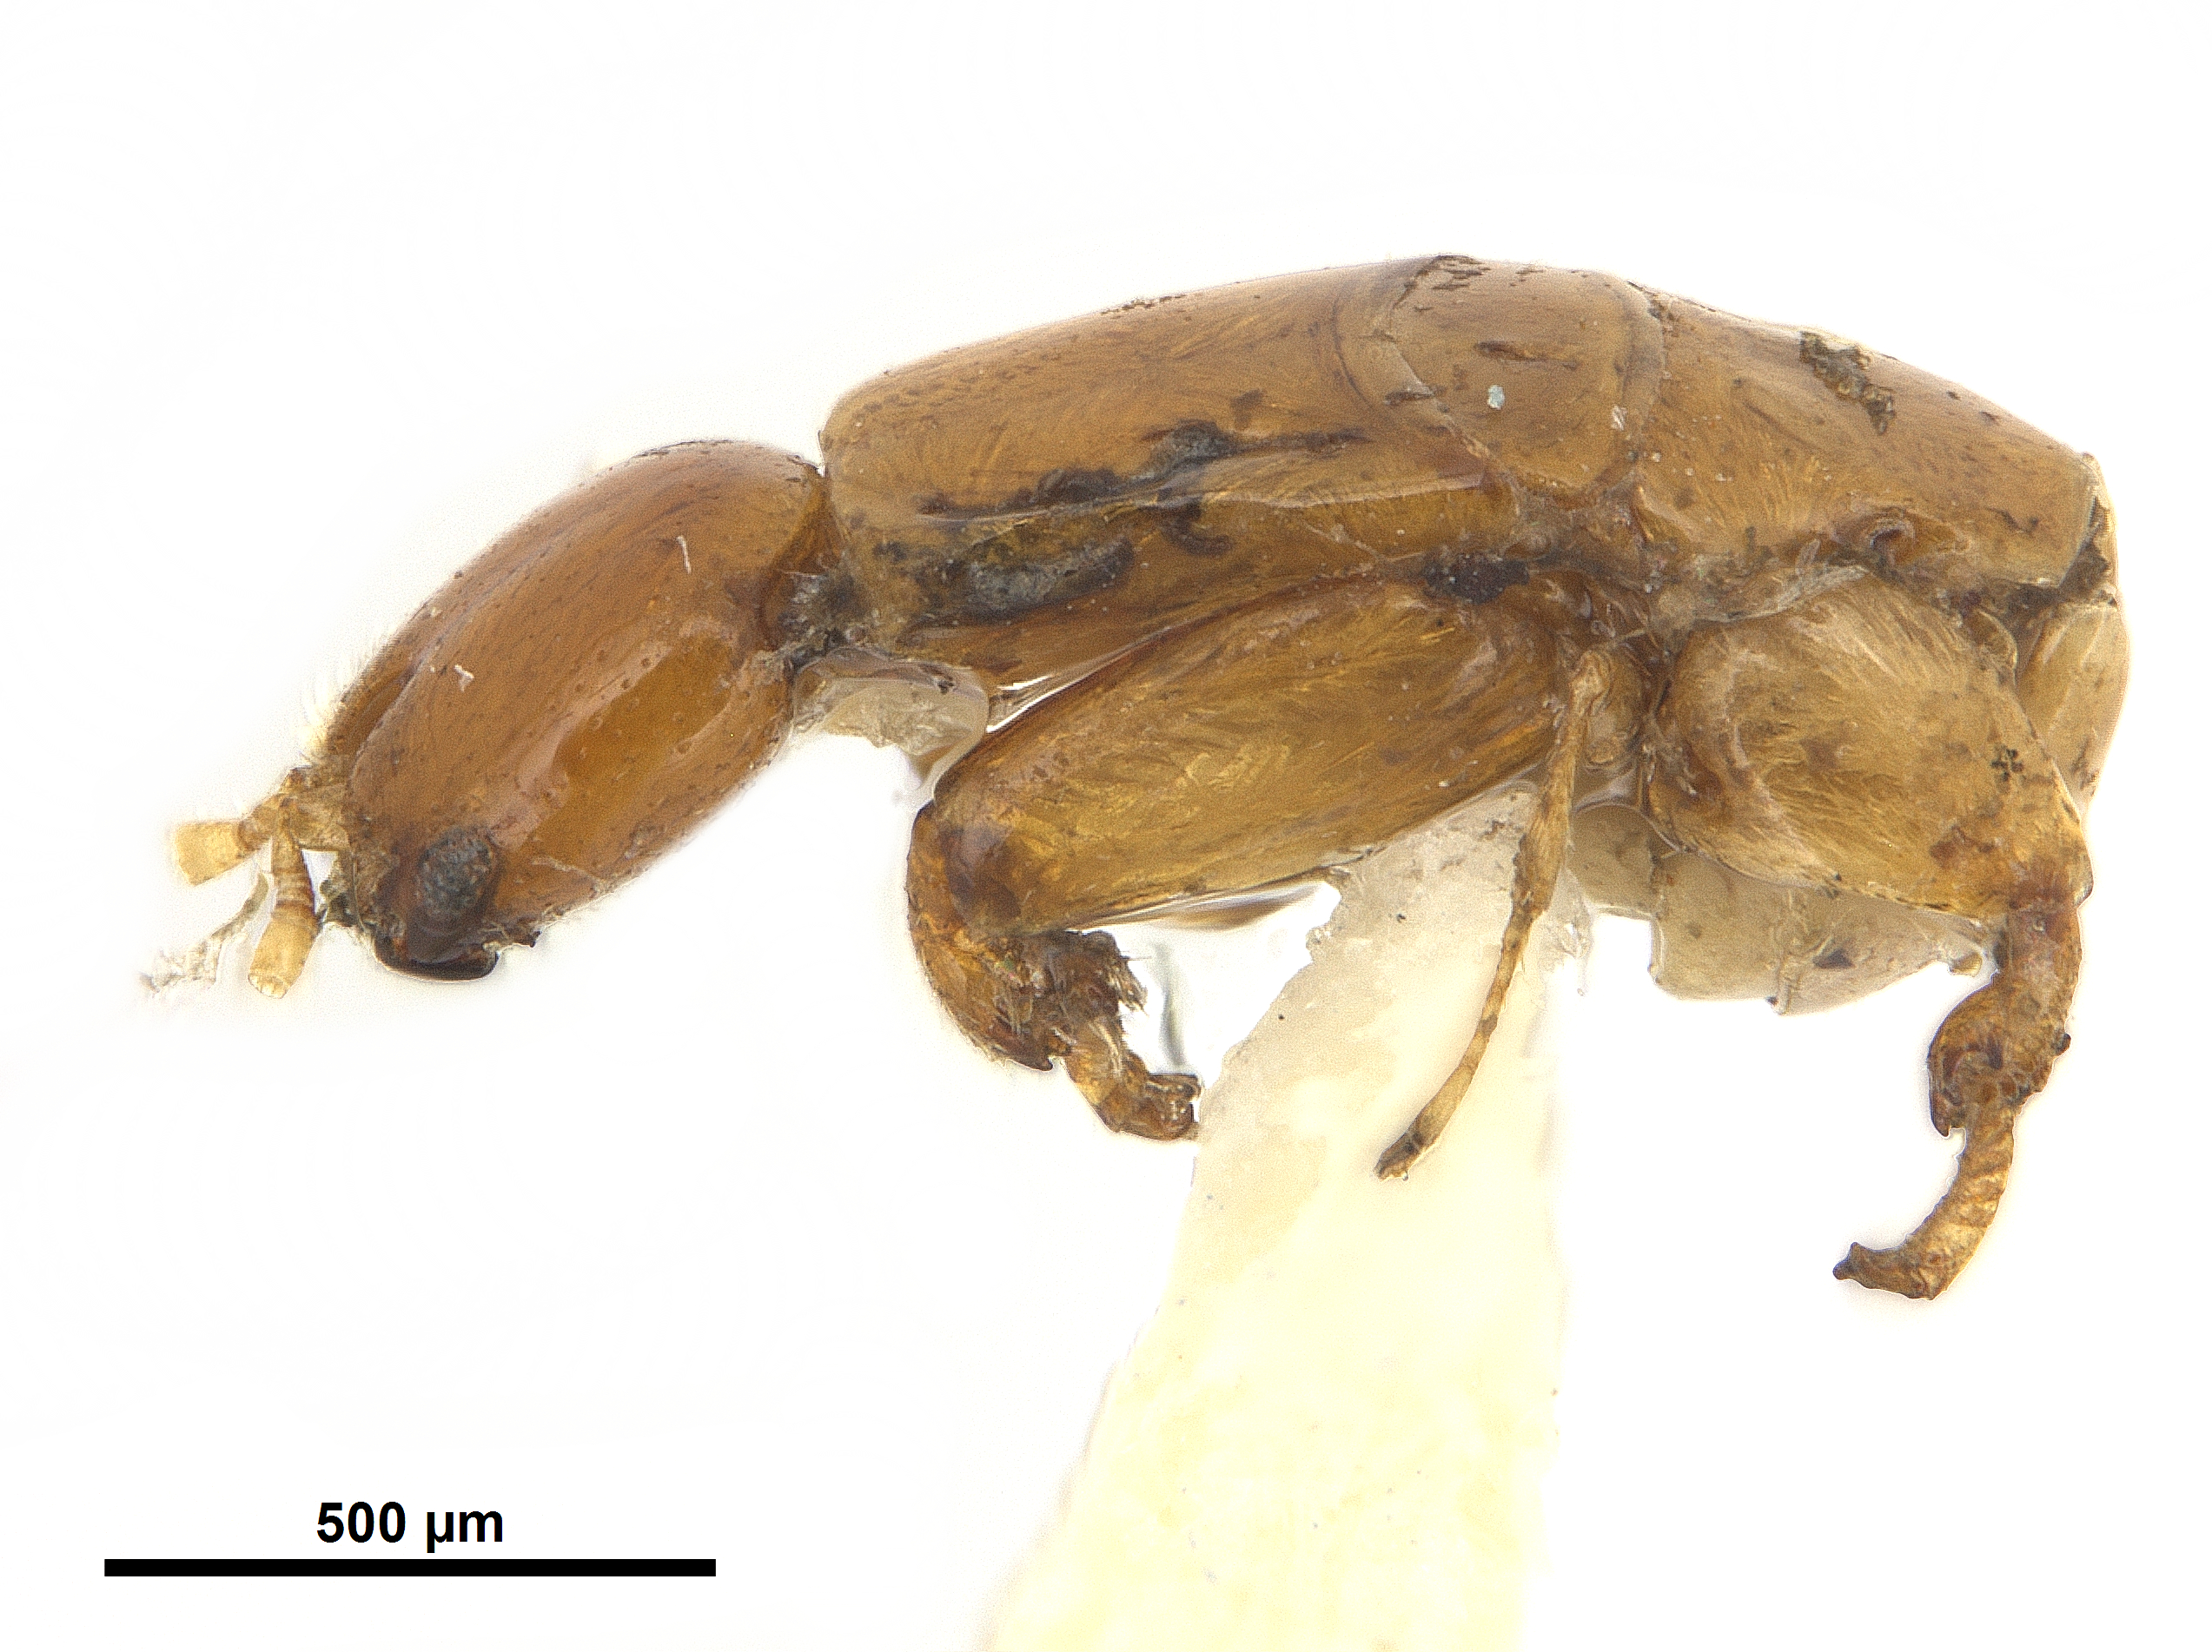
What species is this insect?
Pleistodontes froggatti
